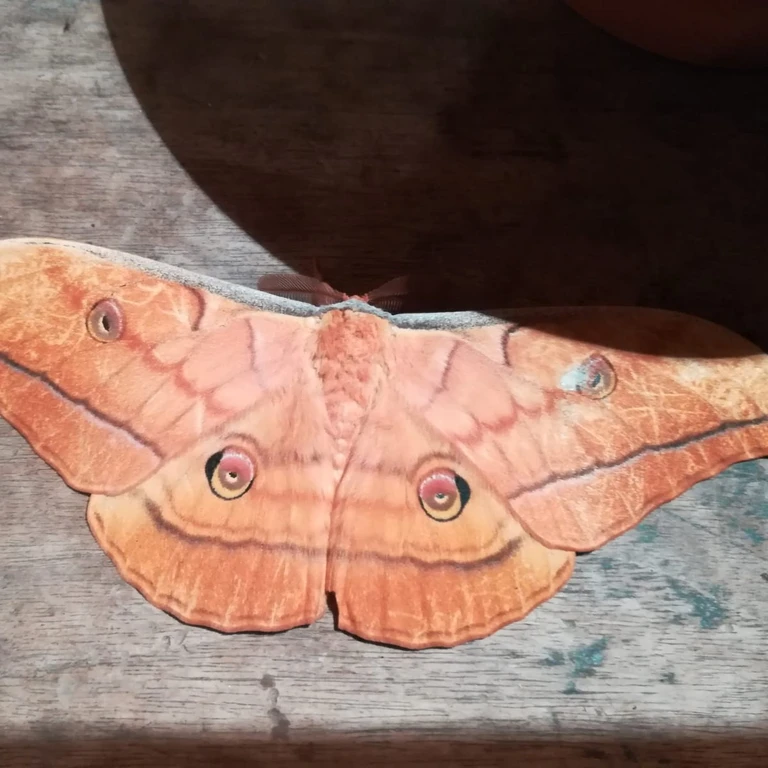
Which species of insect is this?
Antheraea yamamai
